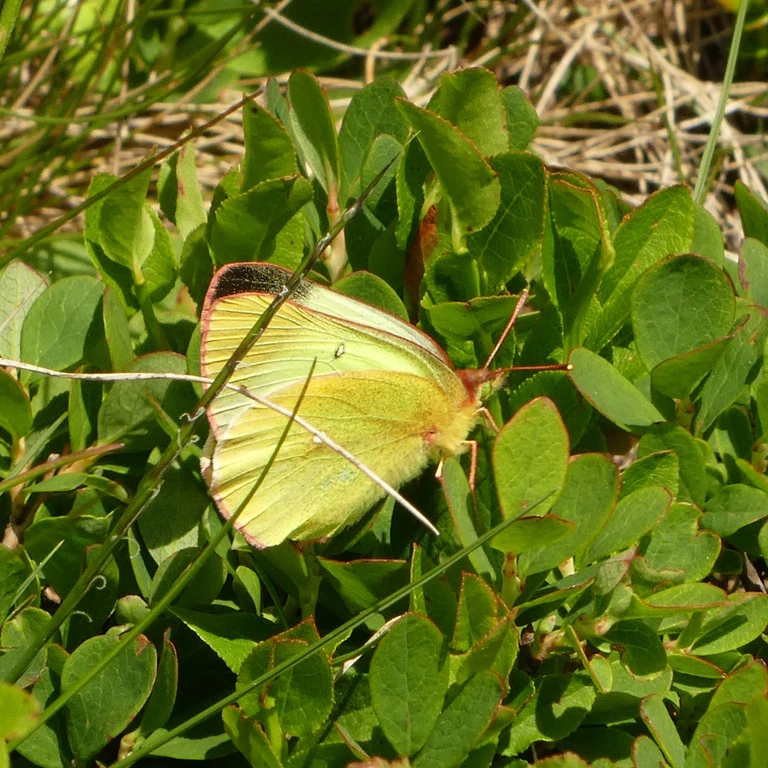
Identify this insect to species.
Colias palaeno
